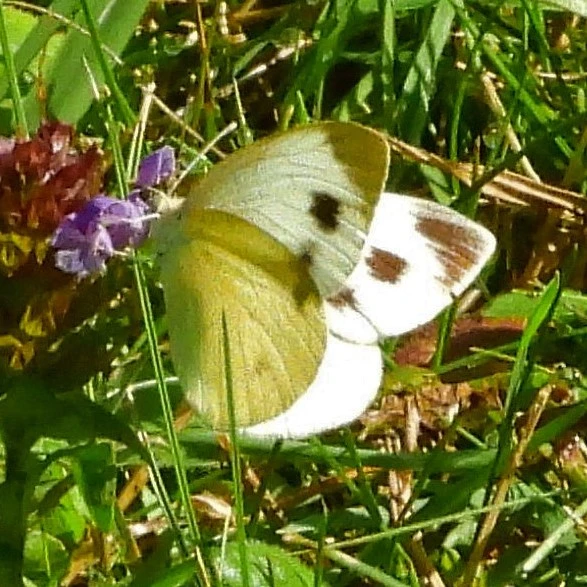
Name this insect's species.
Pieris mannii
